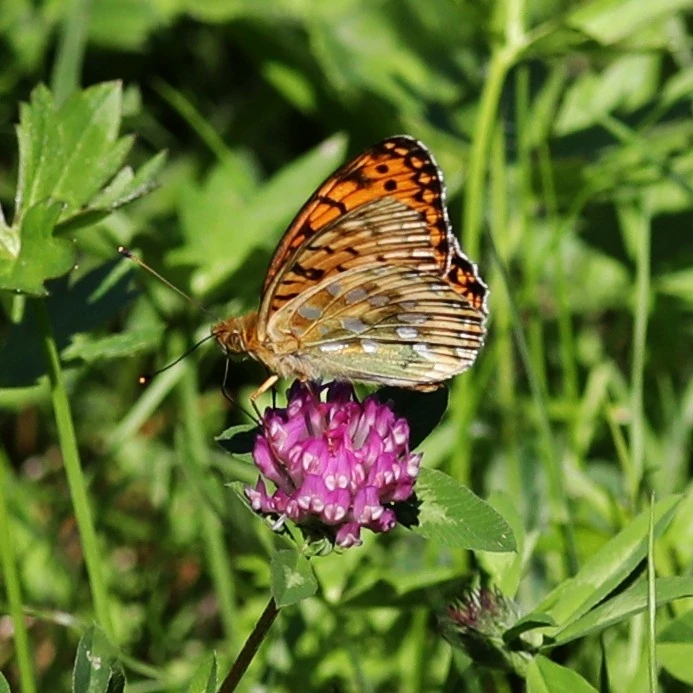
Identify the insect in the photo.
Speyeria aglaja
